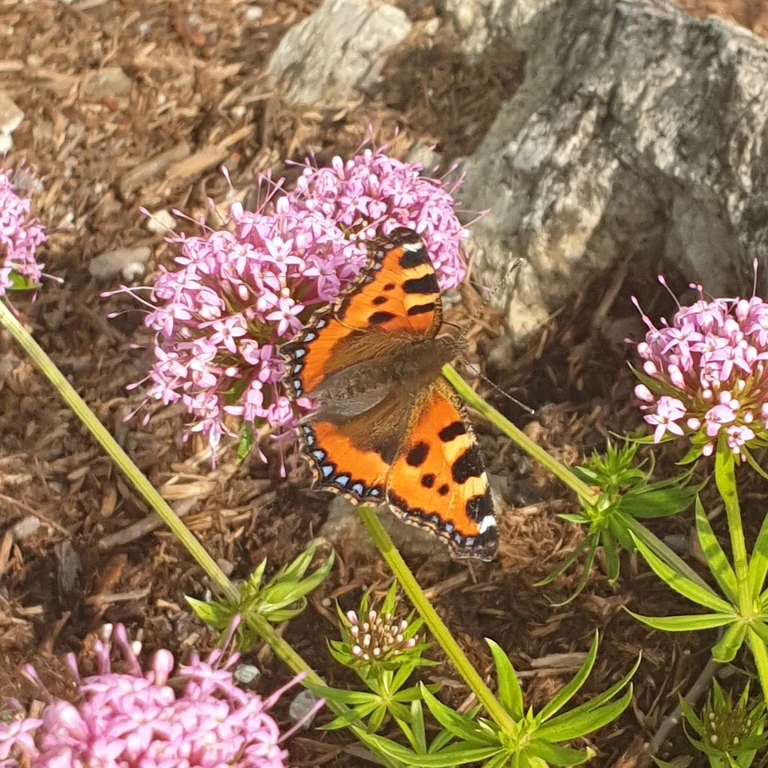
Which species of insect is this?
Aglais urticae
